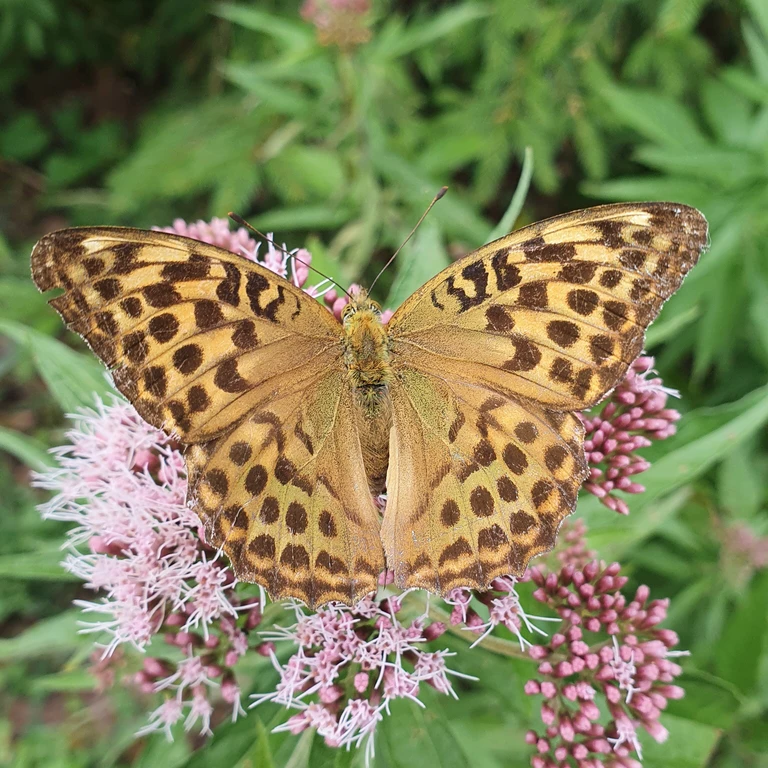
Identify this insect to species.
Argynnis paphia
